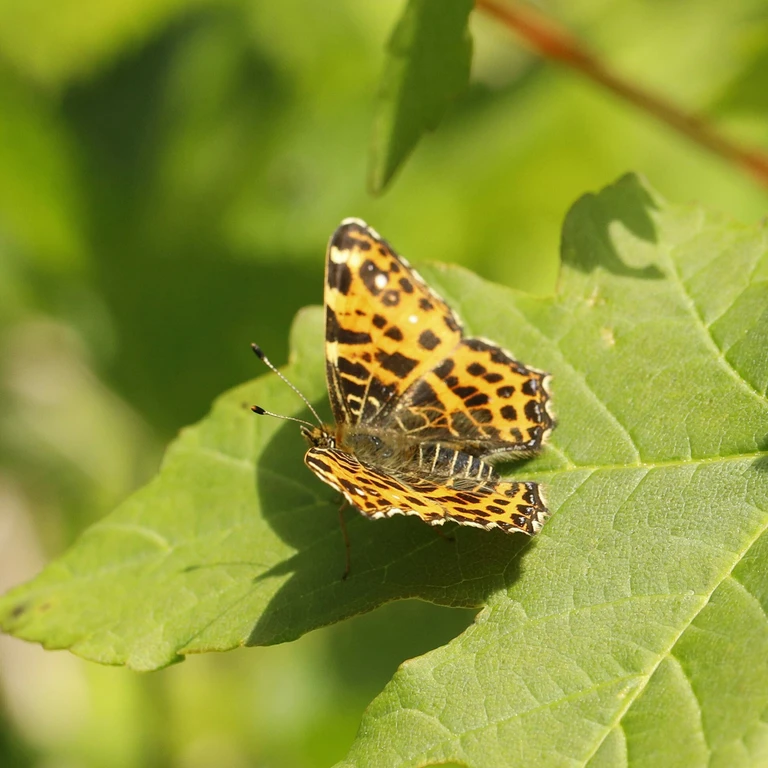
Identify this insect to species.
Araschnia levana
